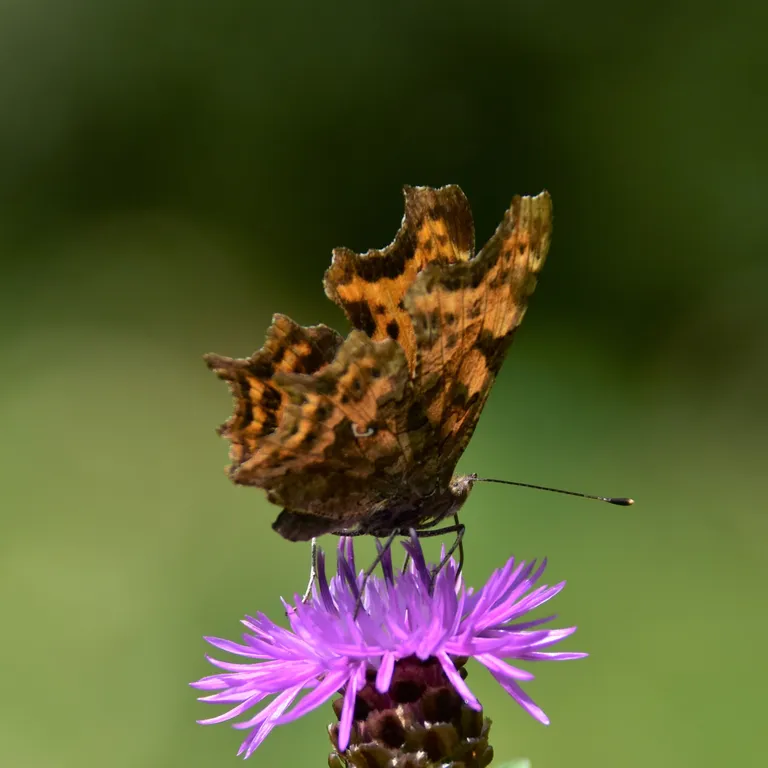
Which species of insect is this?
Polygonia c-album
